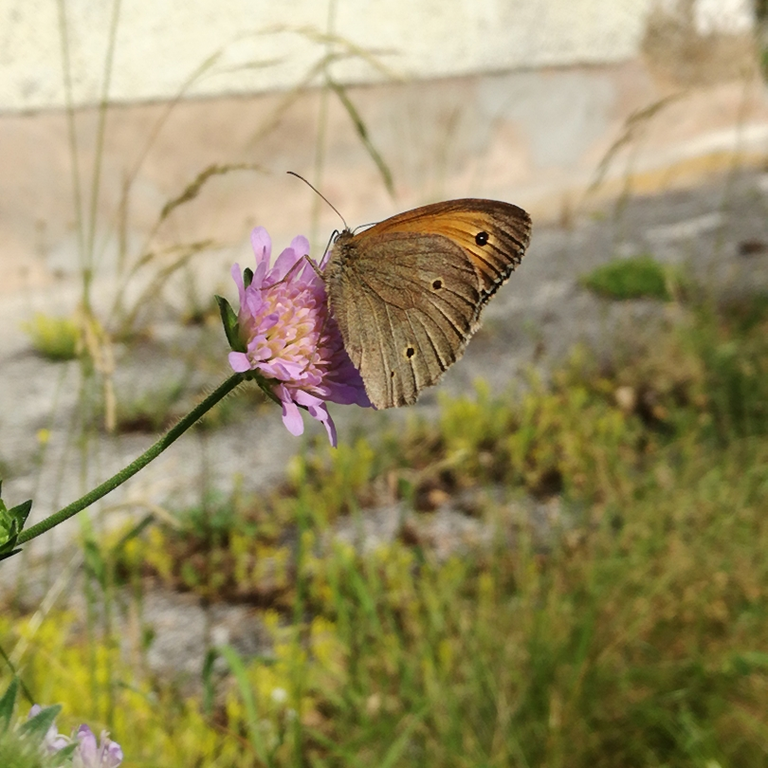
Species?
Maniola jurtina
